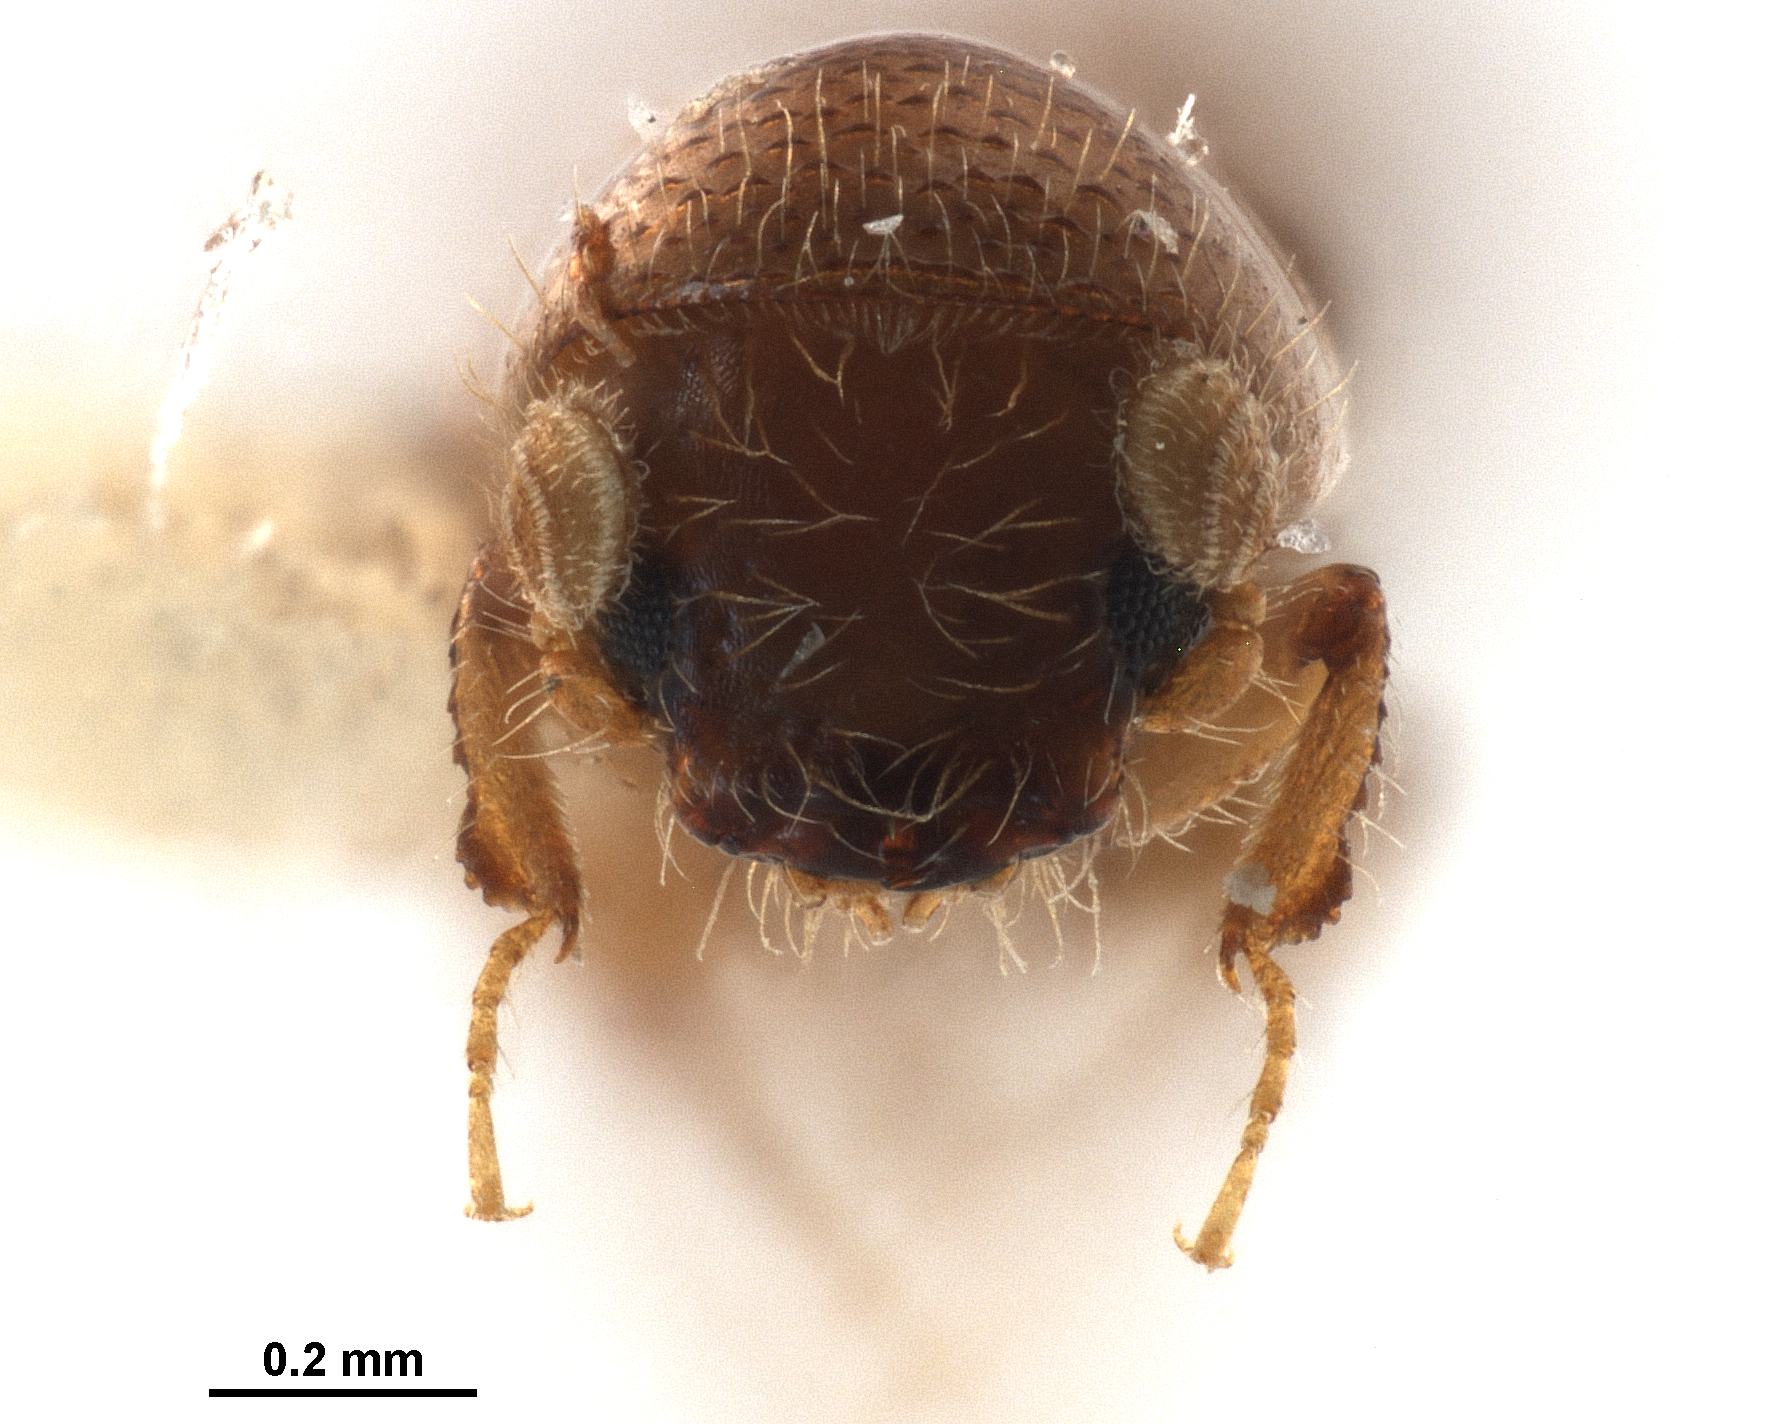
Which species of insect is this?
Gnathotrupes colaphus
